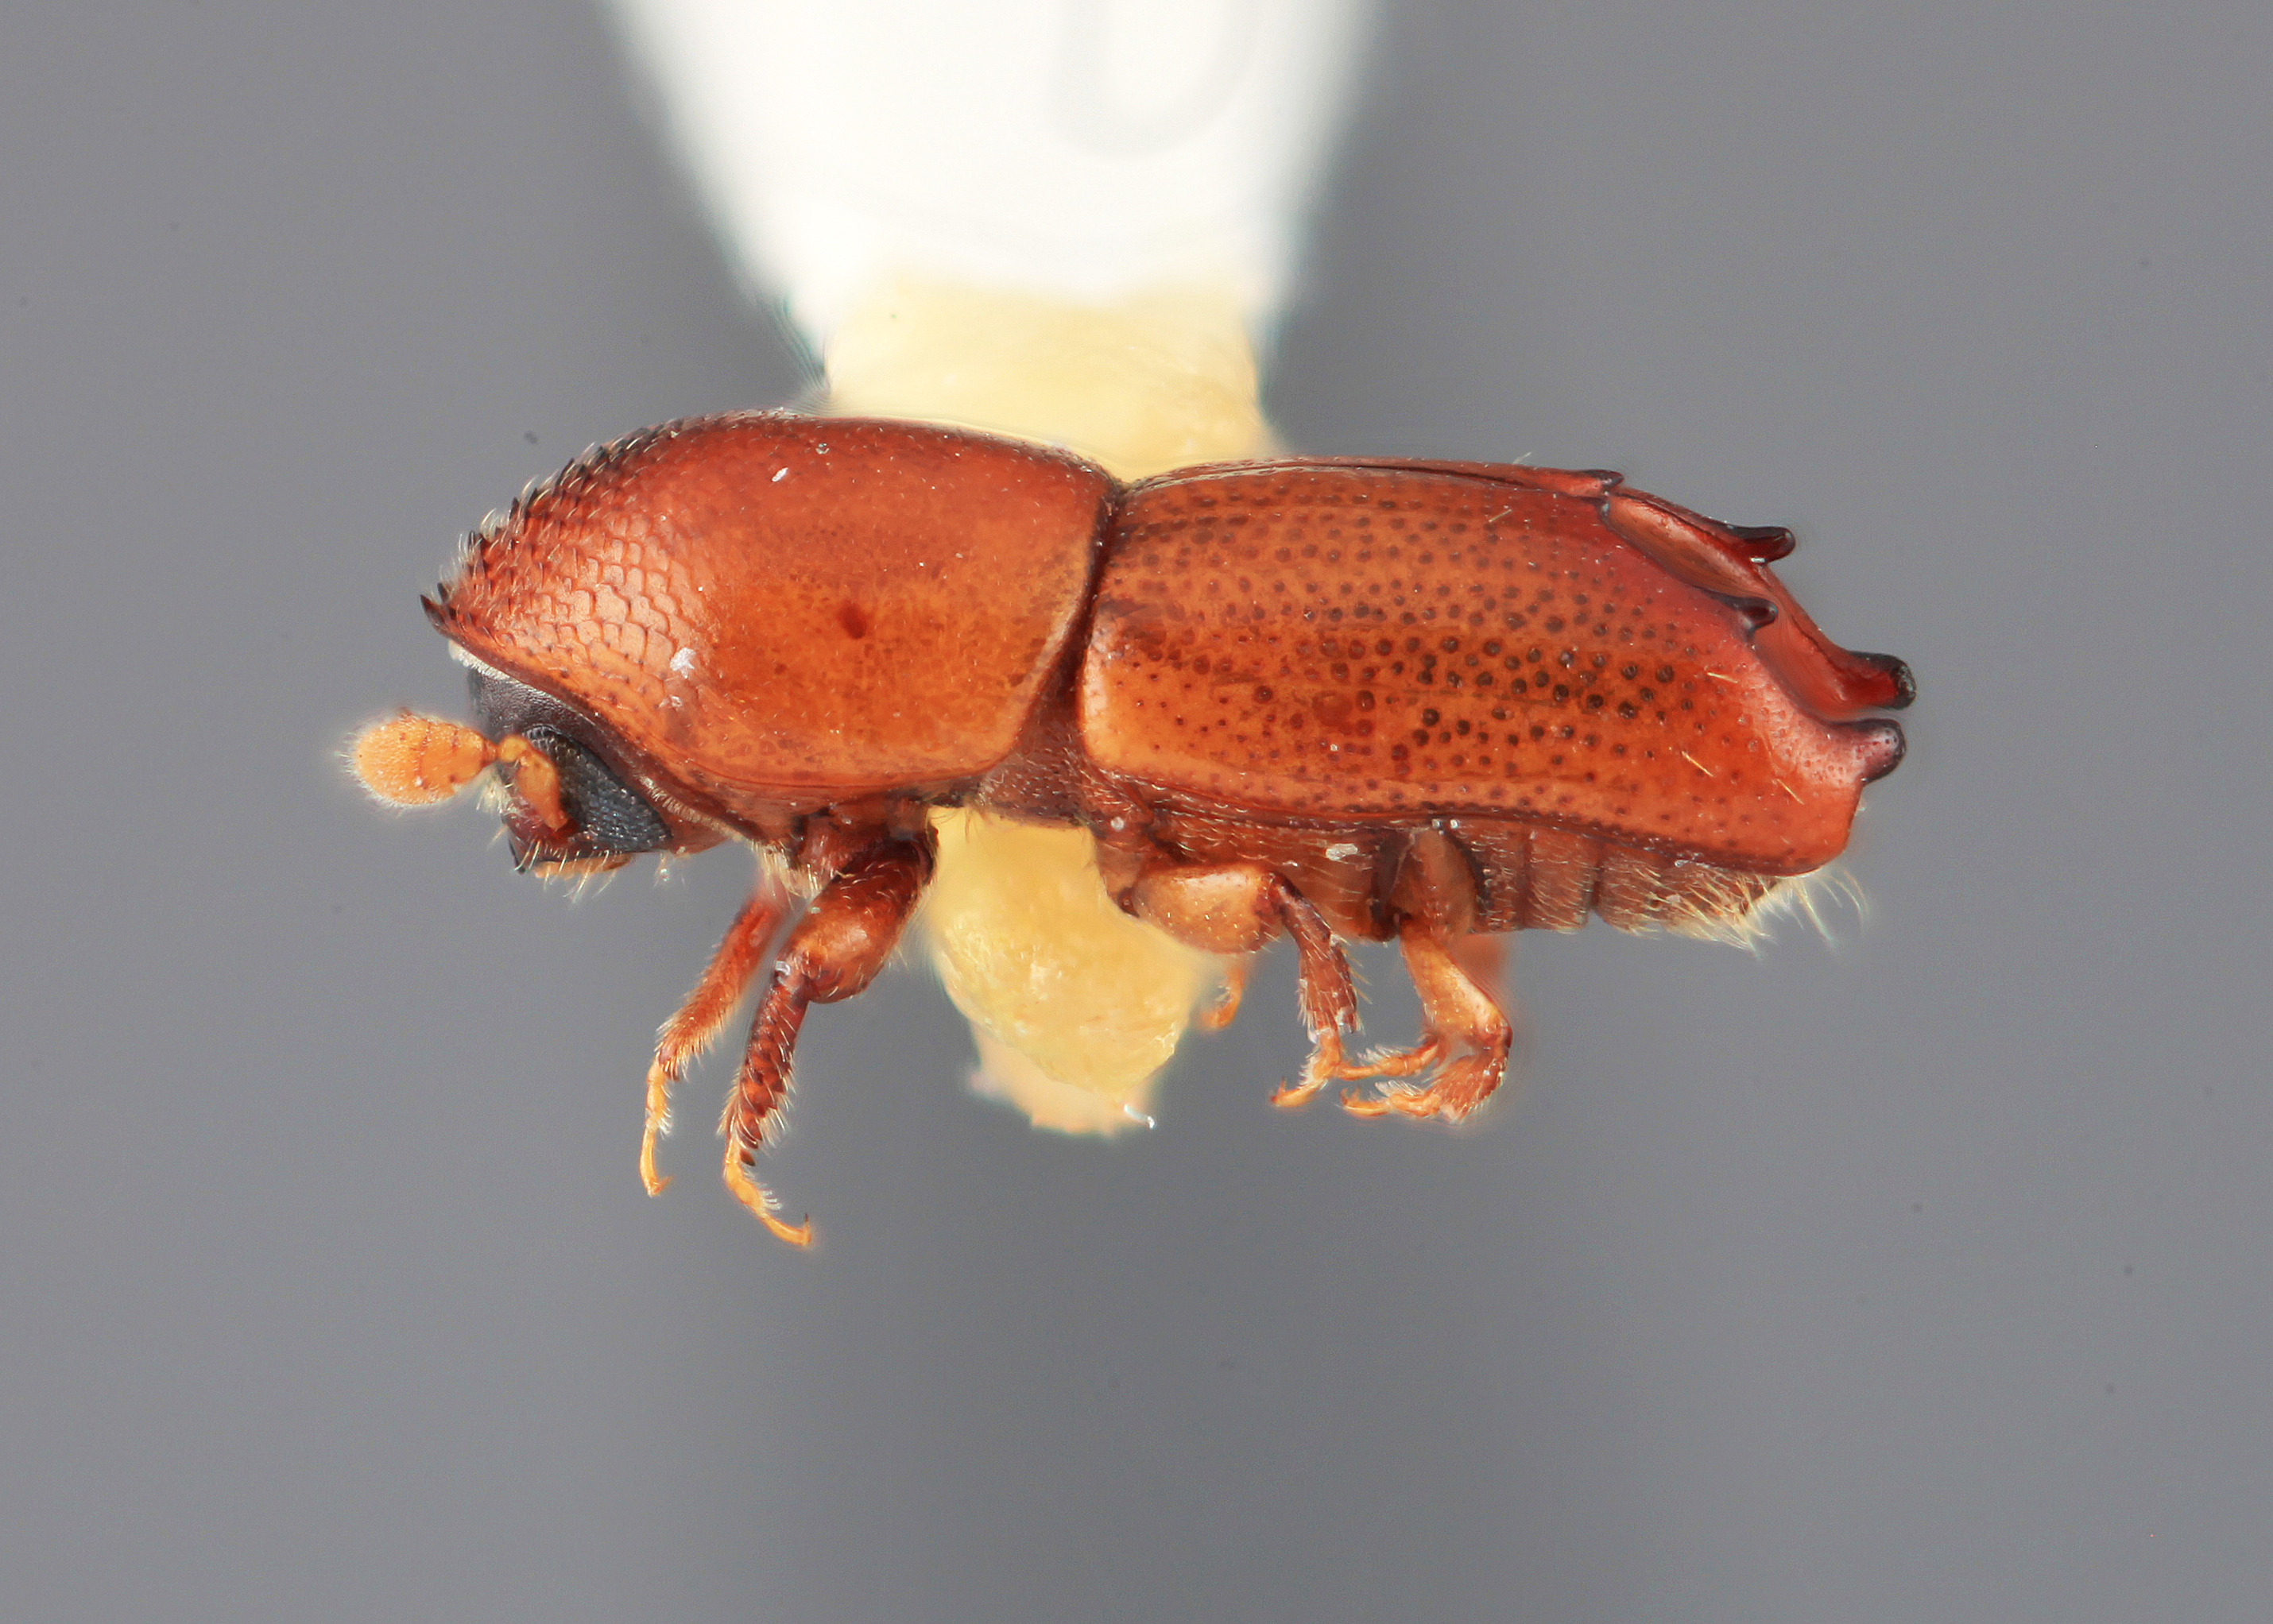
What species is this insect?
Tricolus saundersi
